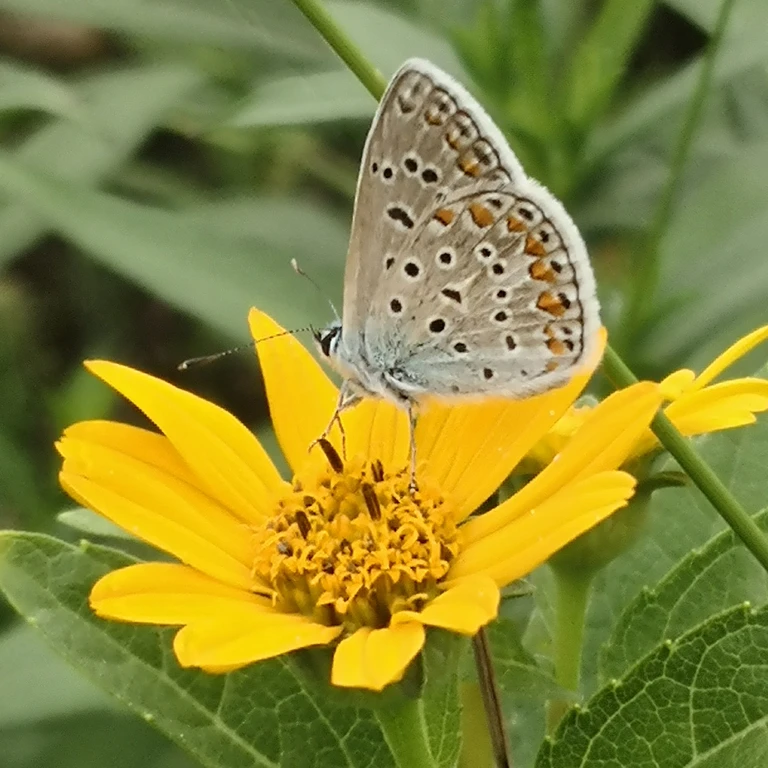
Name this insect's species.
Polyommatus icarus
